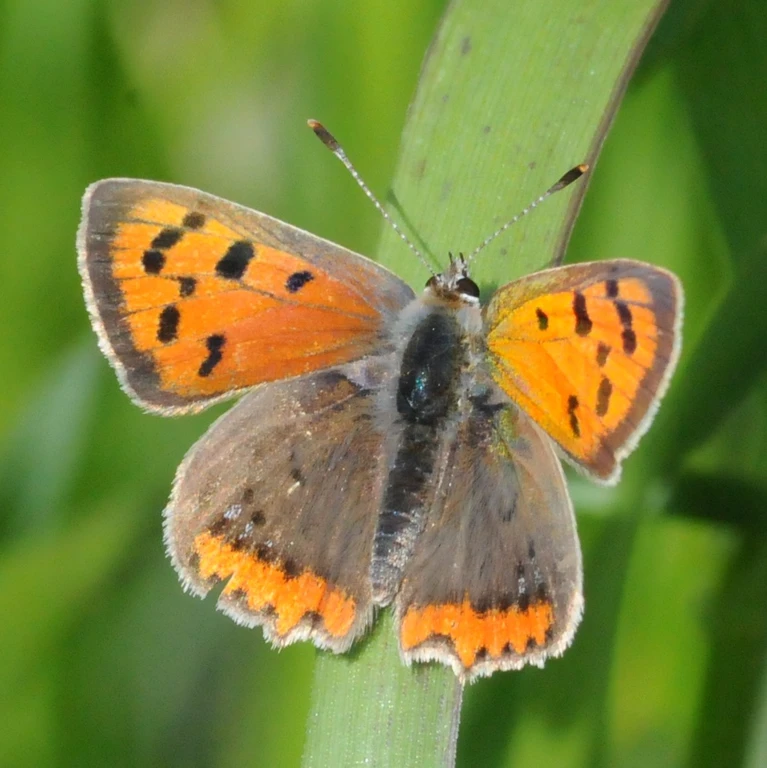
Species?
Lycaena phlaeas
